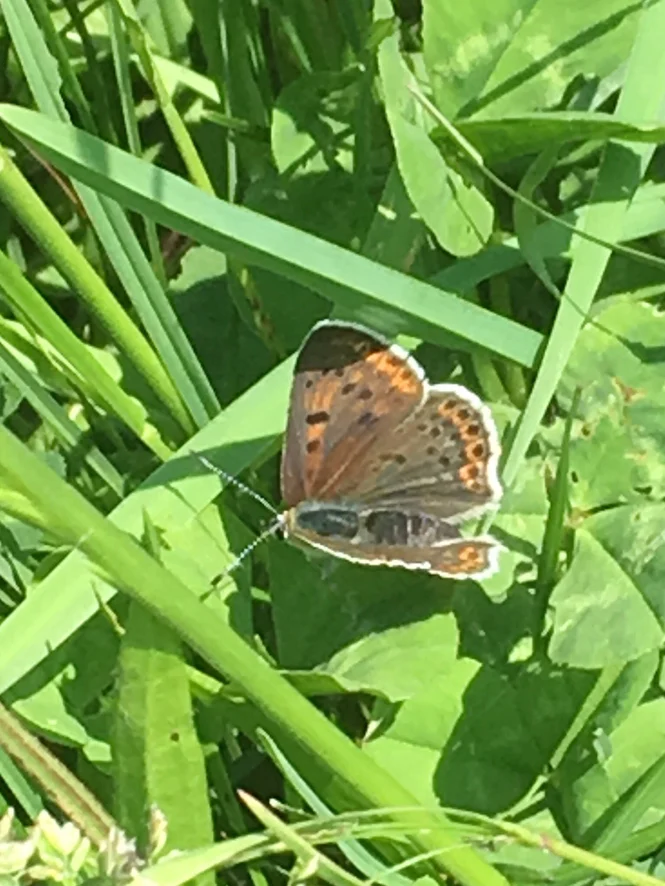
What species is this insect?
Lycaena tityrus (also Loweia tityrus)
